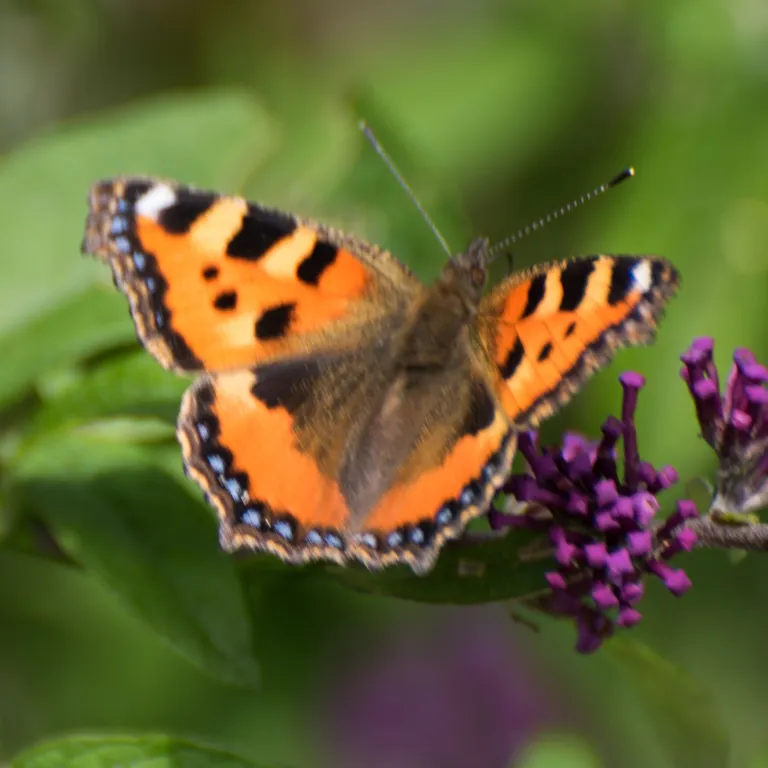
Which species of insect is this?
Aglais urticae
